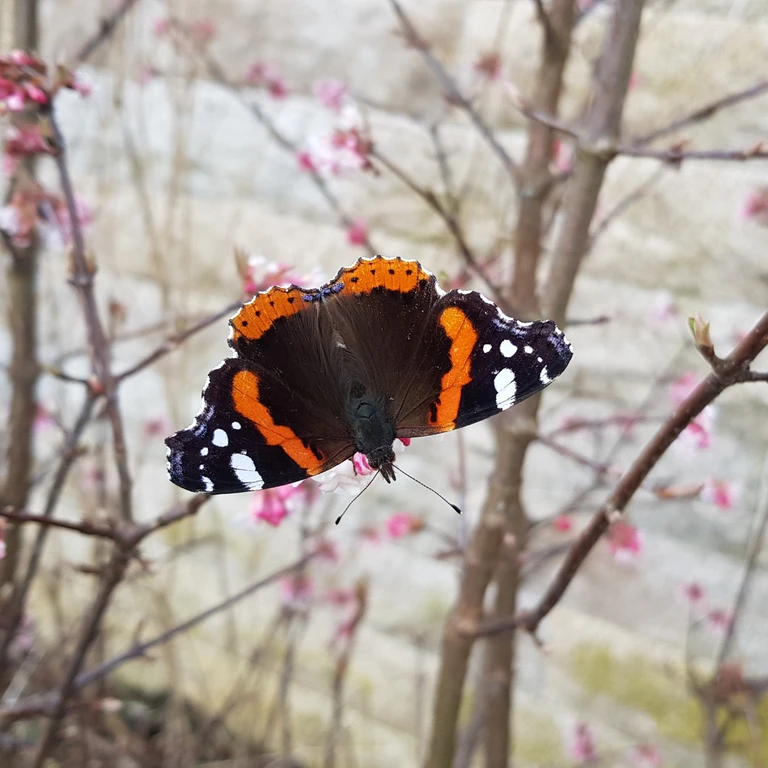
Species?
Vanessa atalanta
